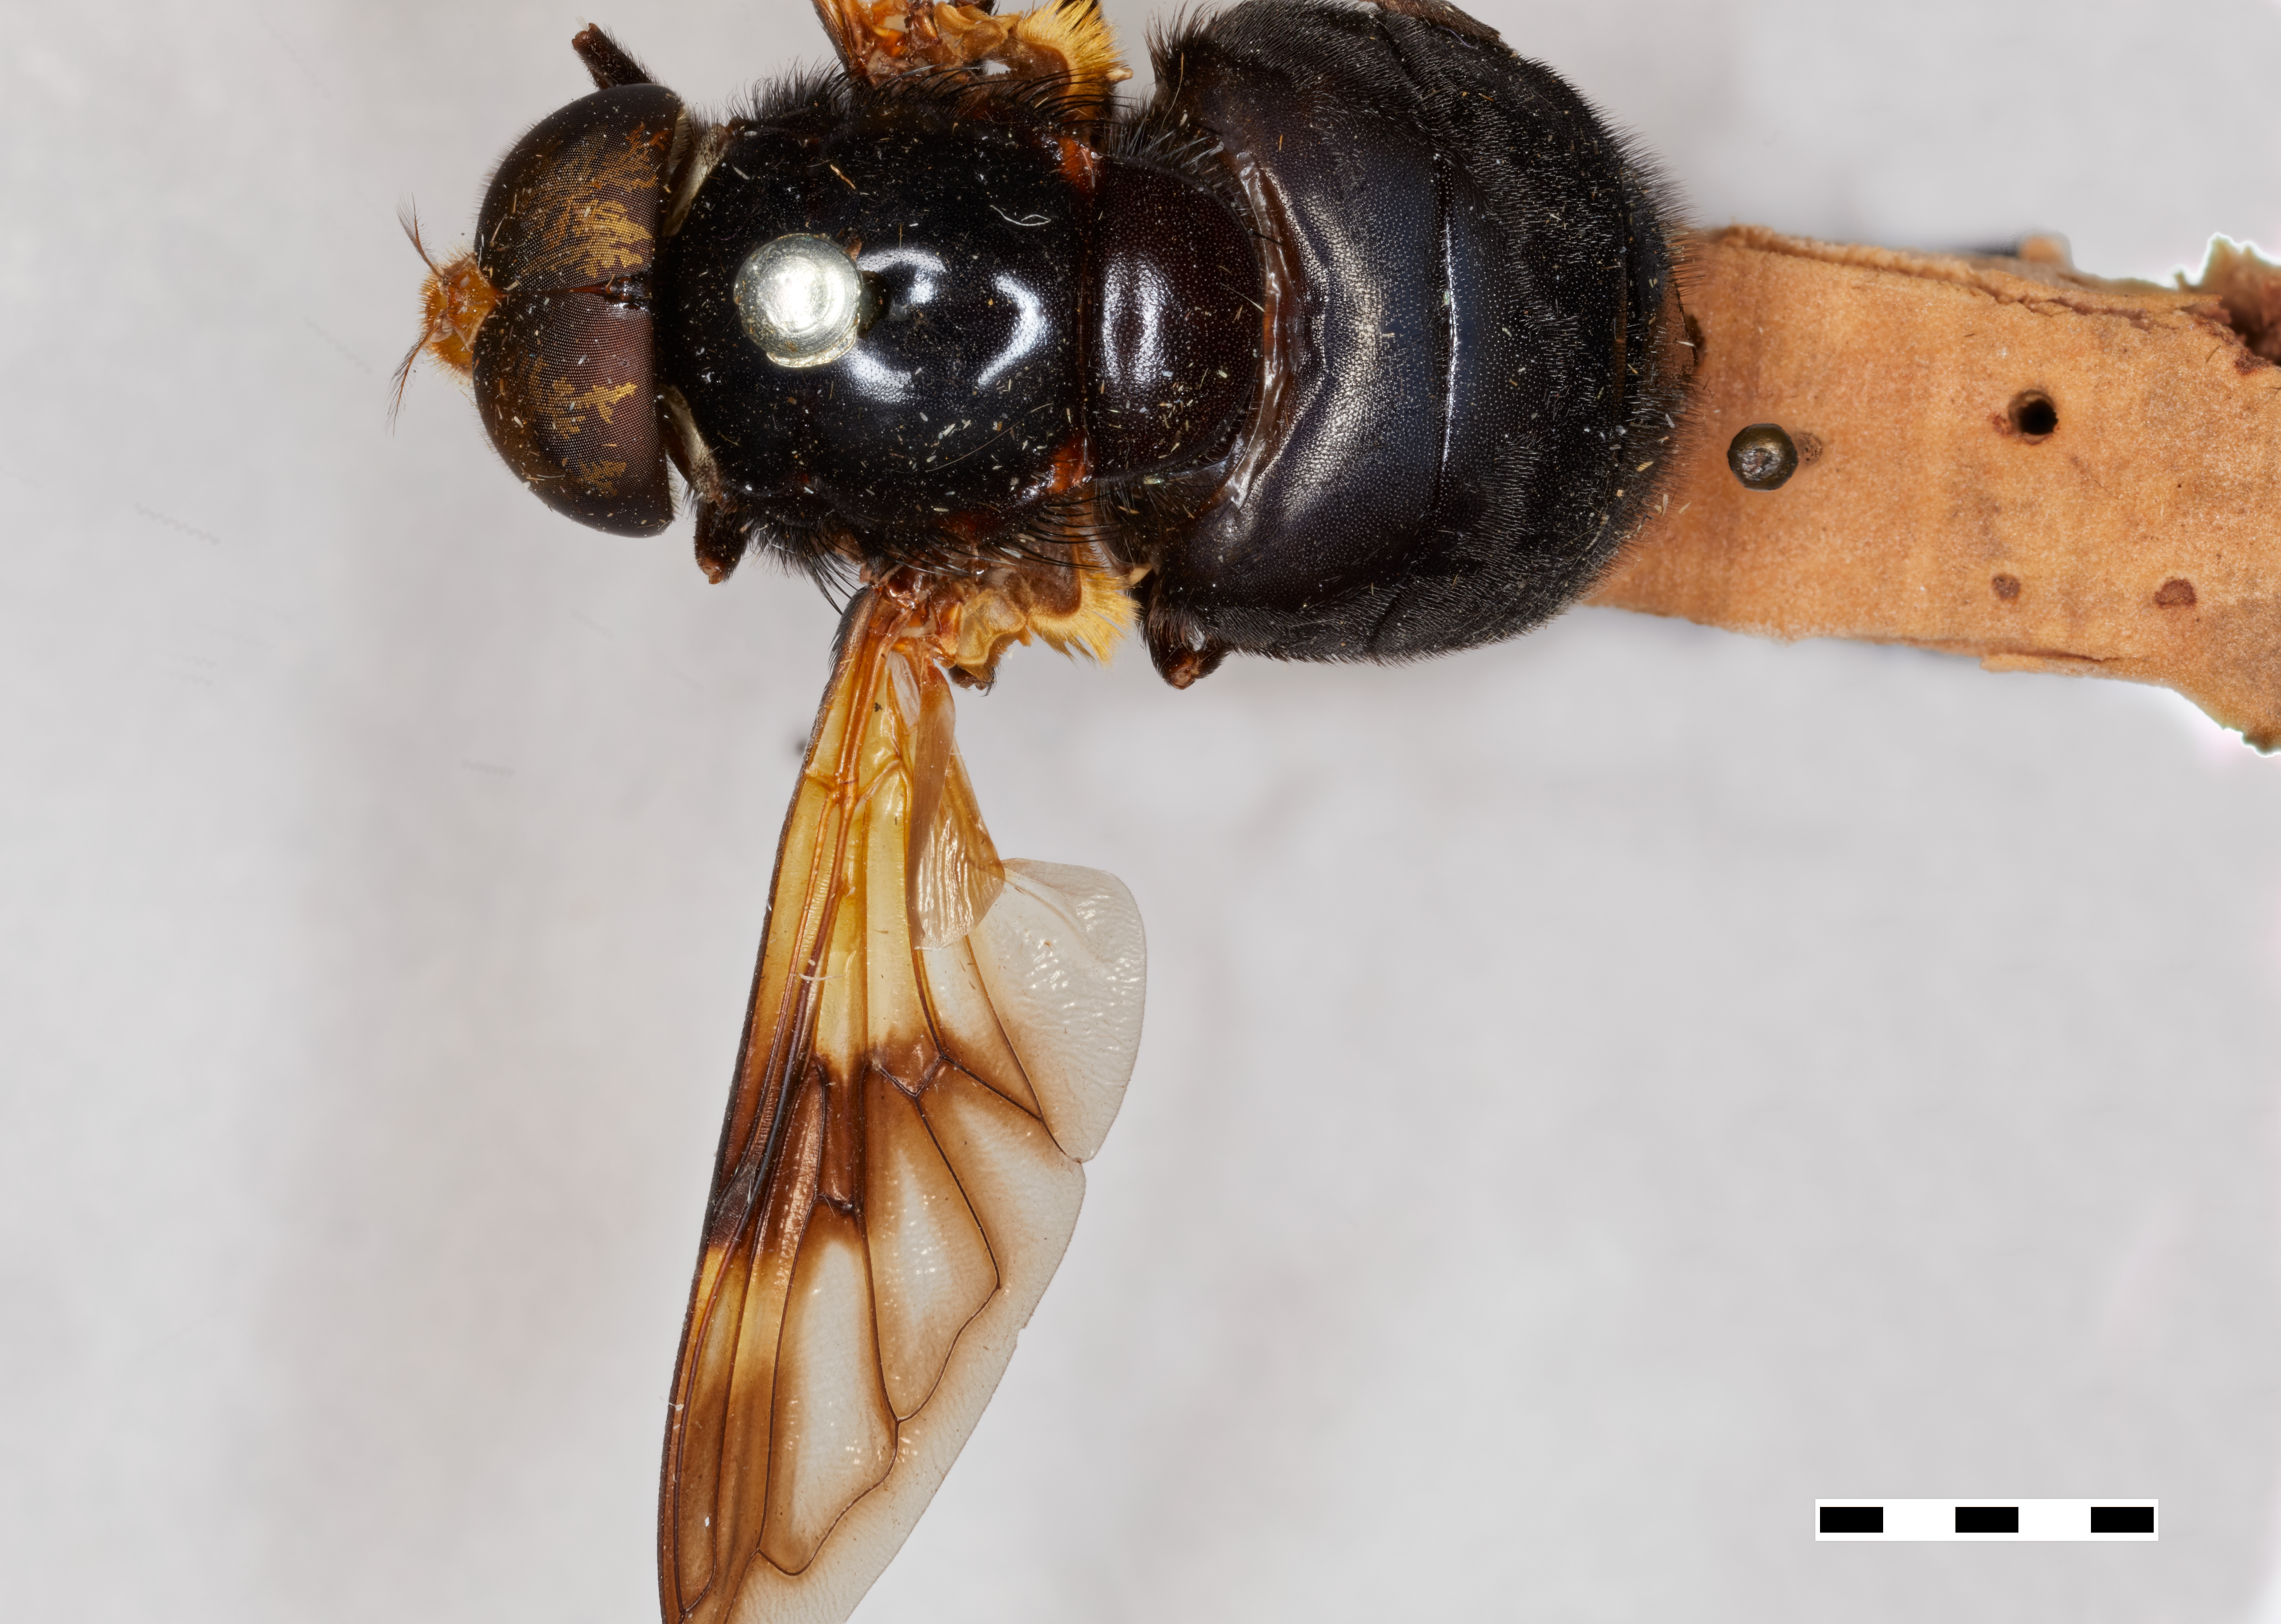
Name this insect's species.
Volucella nigricans
